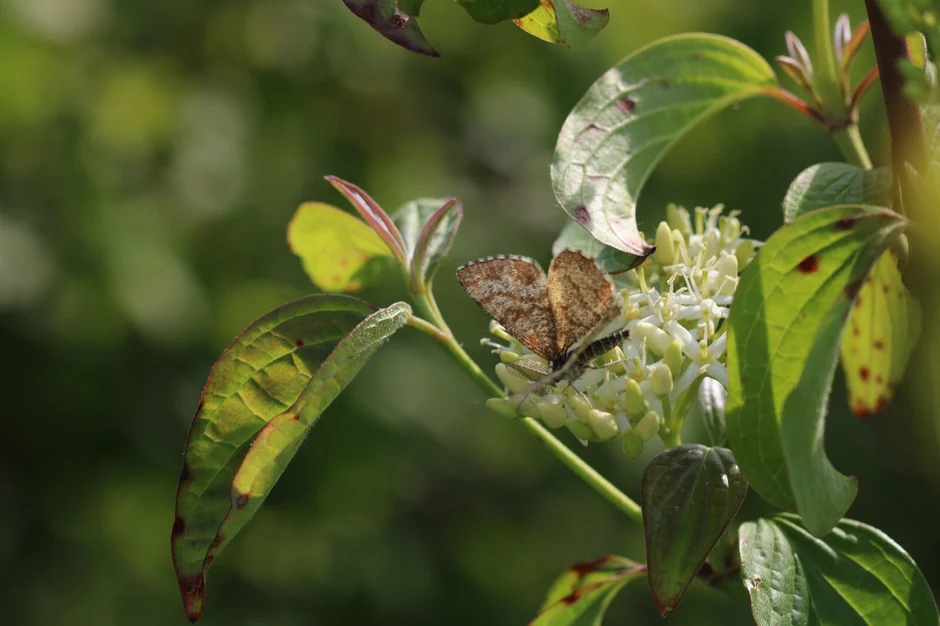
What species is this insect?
Ematurga atomaria
